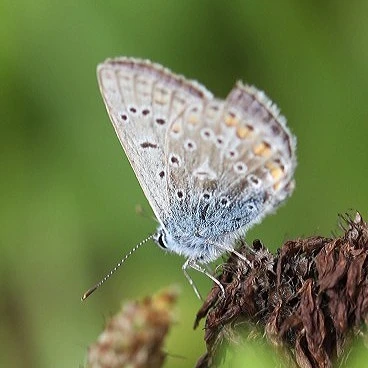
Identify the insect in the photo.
Polyommatus icarus
